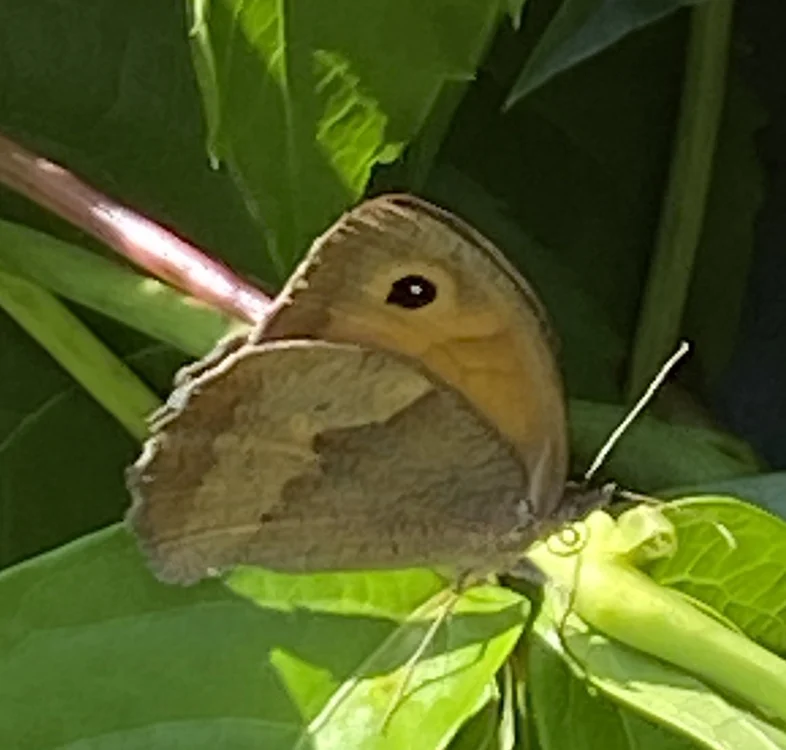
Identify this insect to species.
Maniola jurtina
